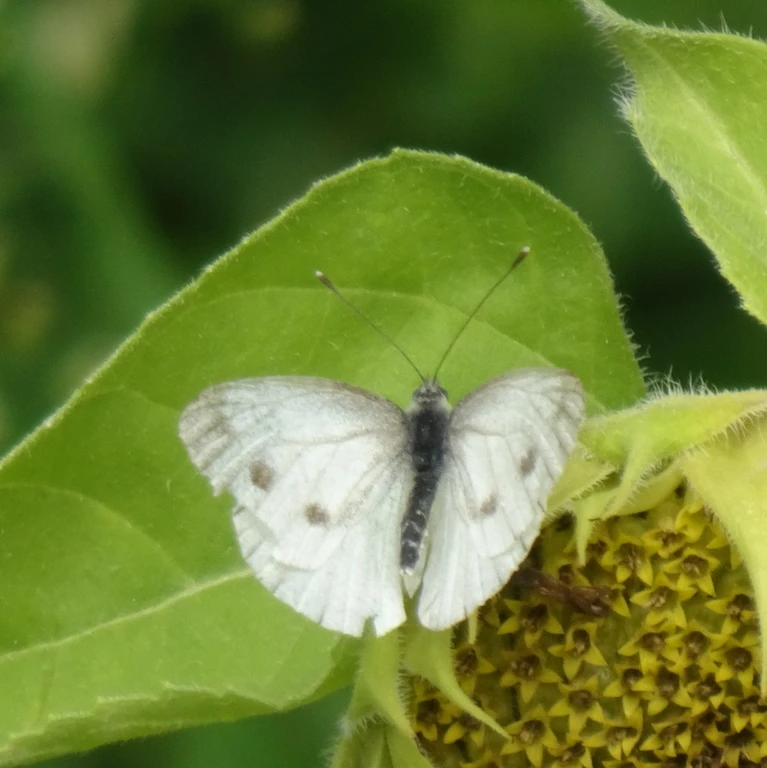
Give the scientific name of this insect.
Pieris napi
